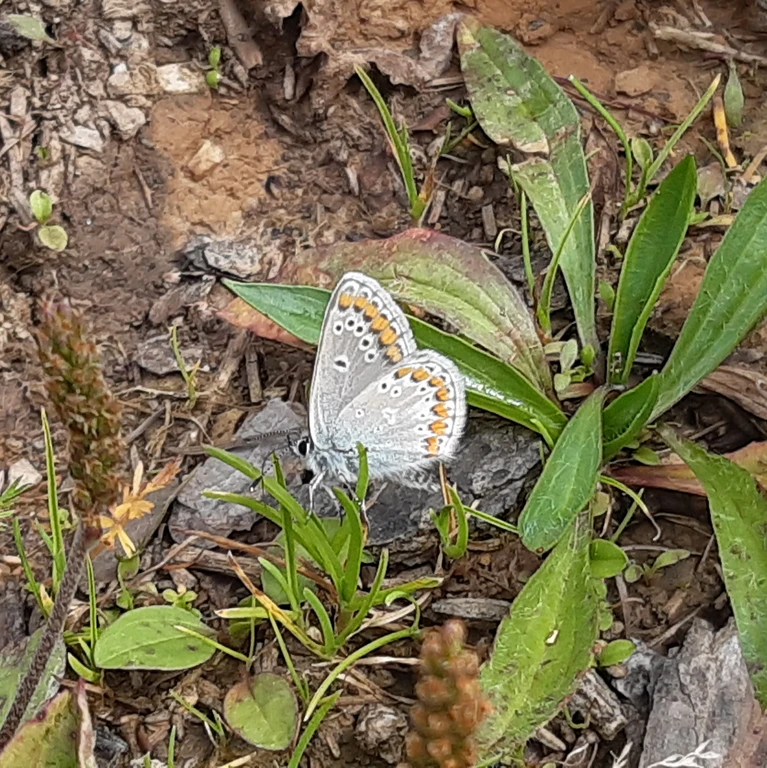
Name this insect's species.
Aricia agestis/artaxerxes
